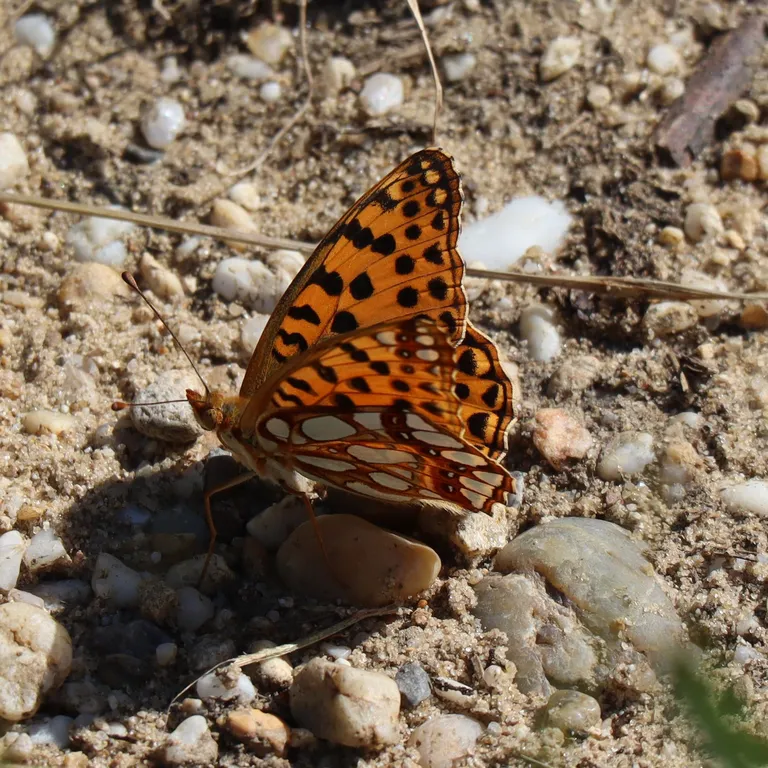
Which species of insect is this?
Issoria lathonia
